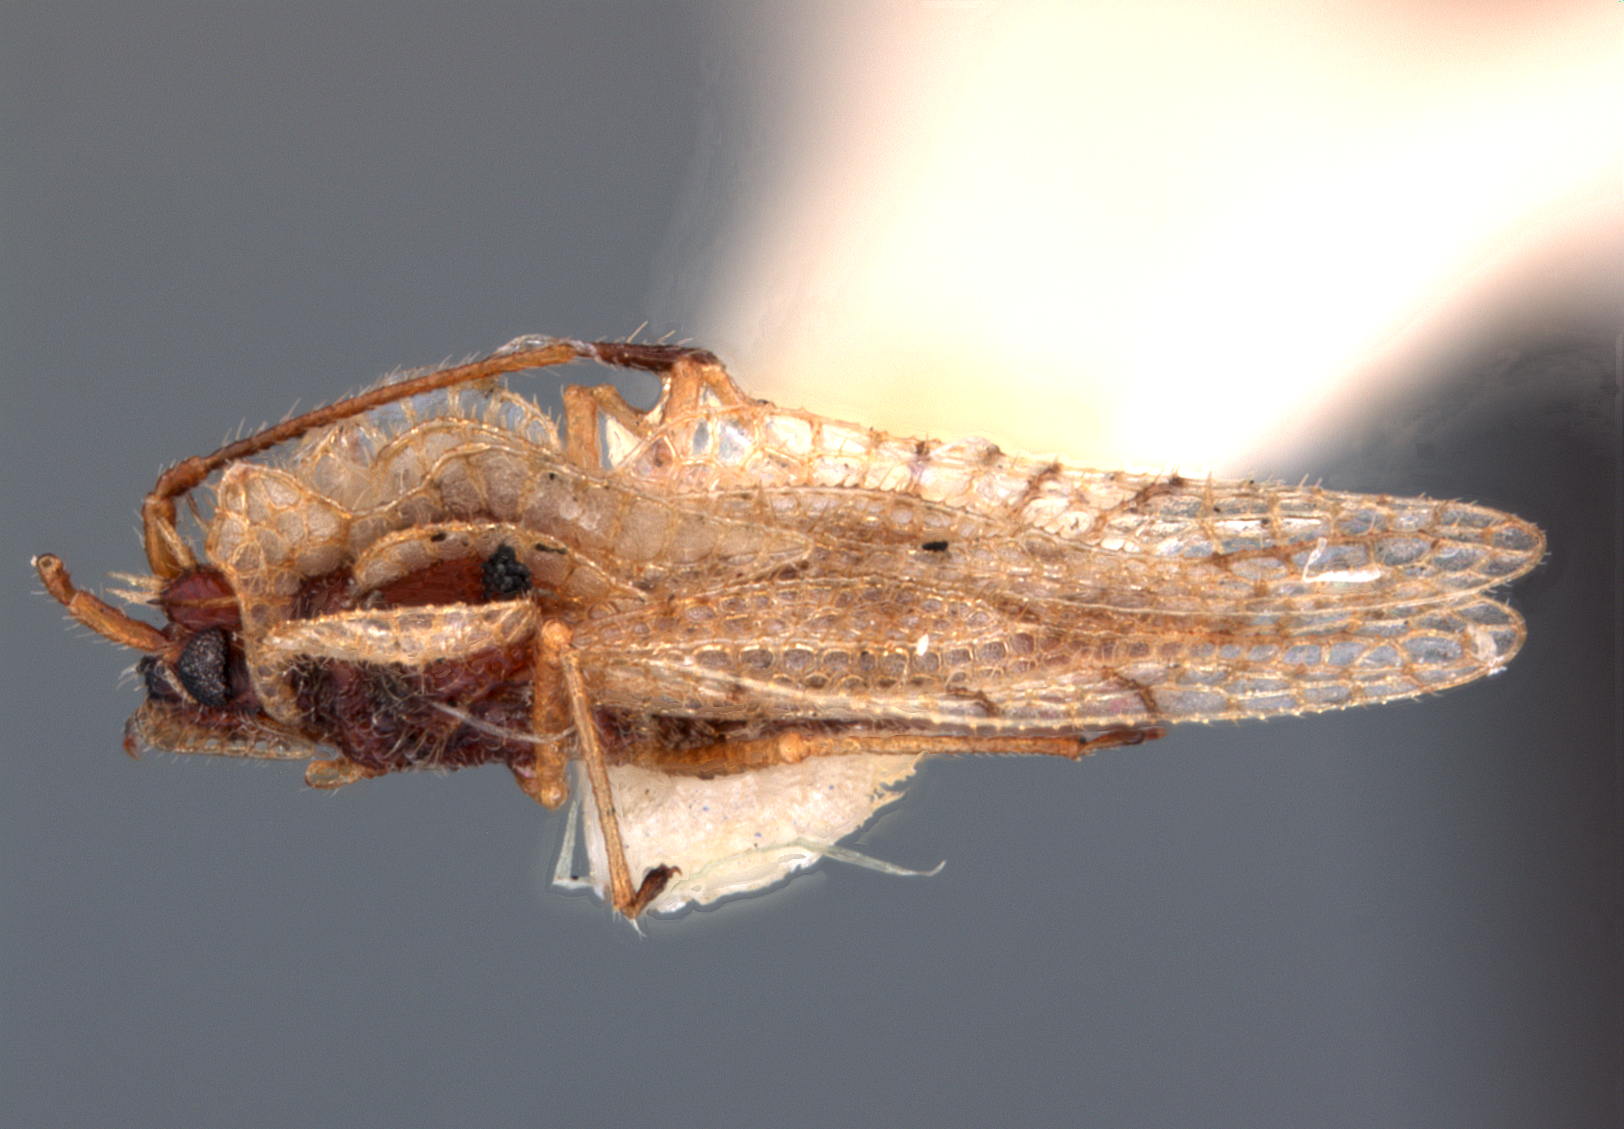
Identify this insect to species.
Gargaphia shelfordi
